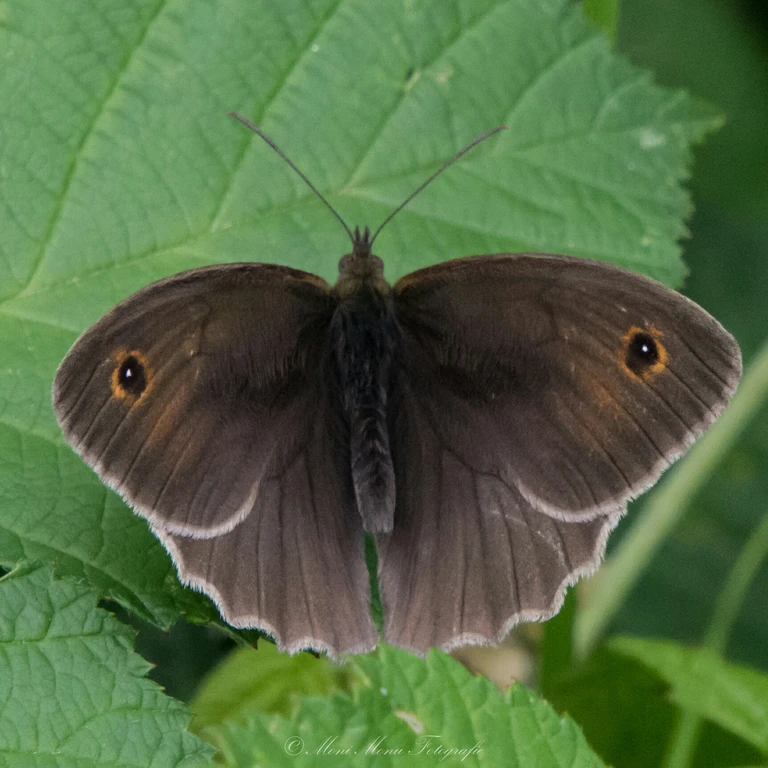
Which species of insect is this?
Maniola jurtina
